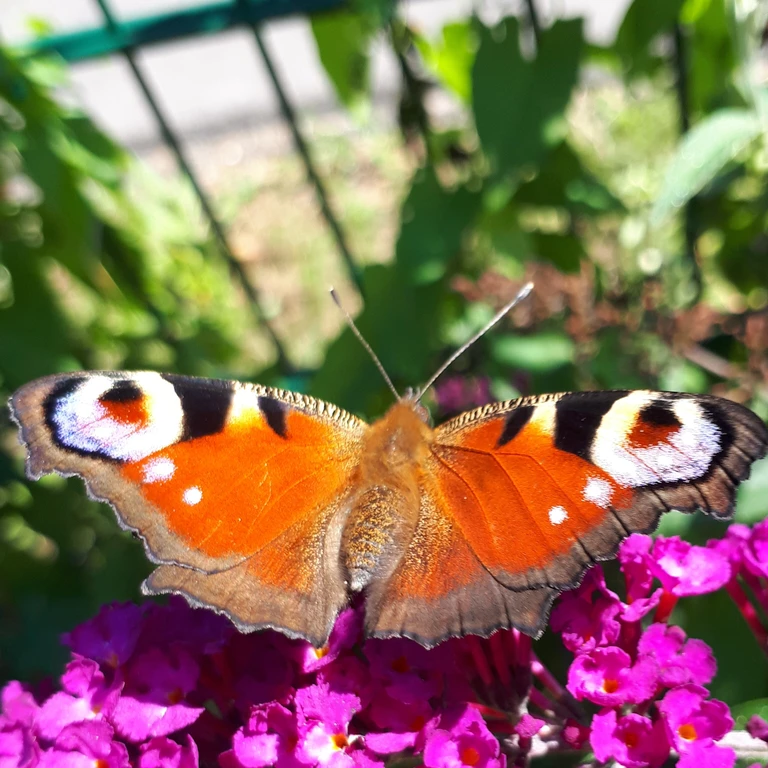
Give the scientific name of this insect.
Aglais io
